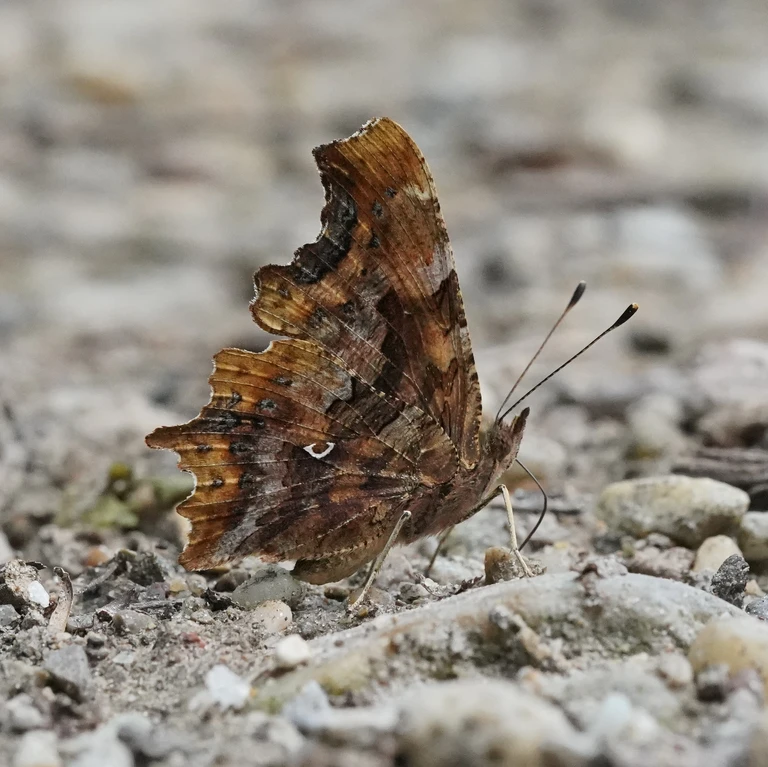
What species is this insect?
Polygonia c-album
